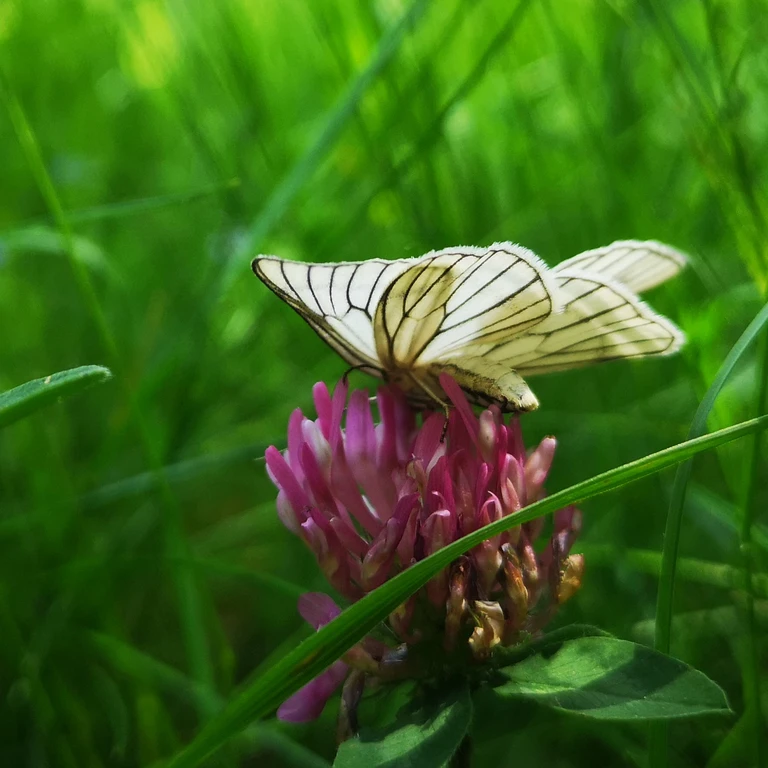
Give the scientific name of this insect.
Siona lineata
